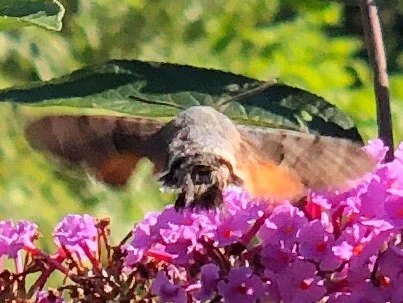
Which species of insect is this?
Macroglossum stellatarum
